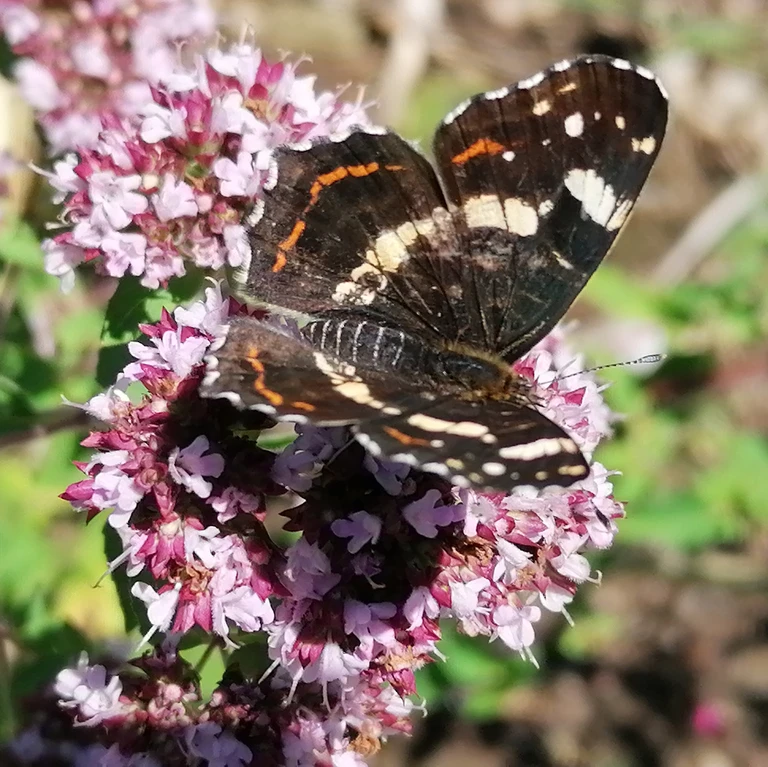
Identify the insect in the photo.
Araschnia levana
